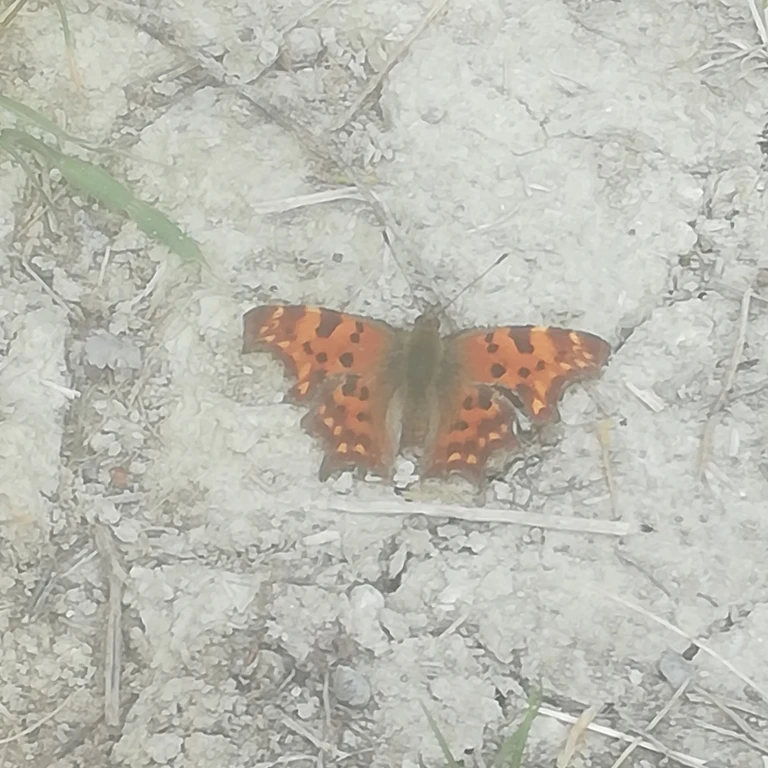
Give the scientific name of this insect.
Polygonia c-album
